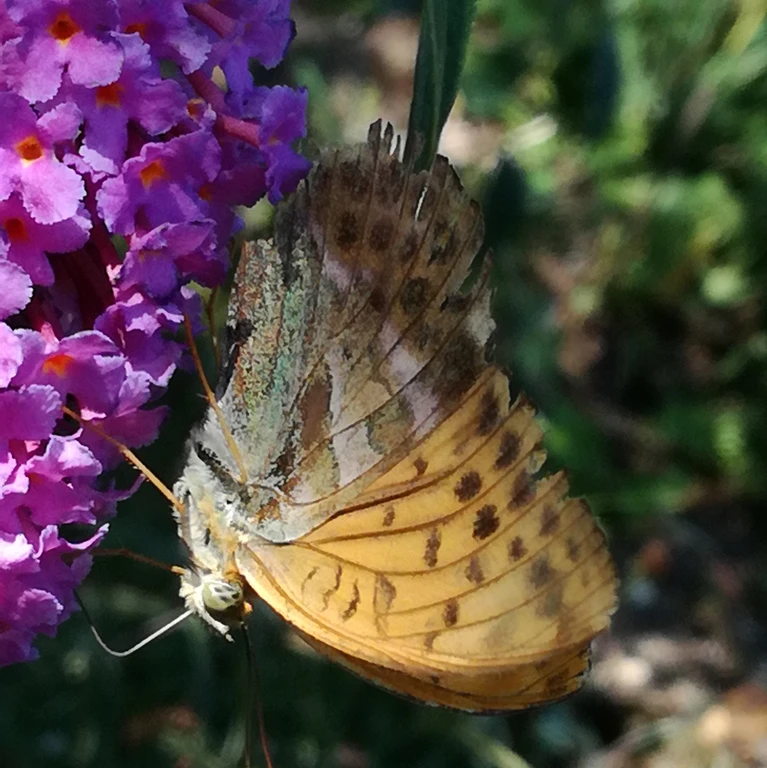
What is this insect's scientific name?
Argynnis paphia
